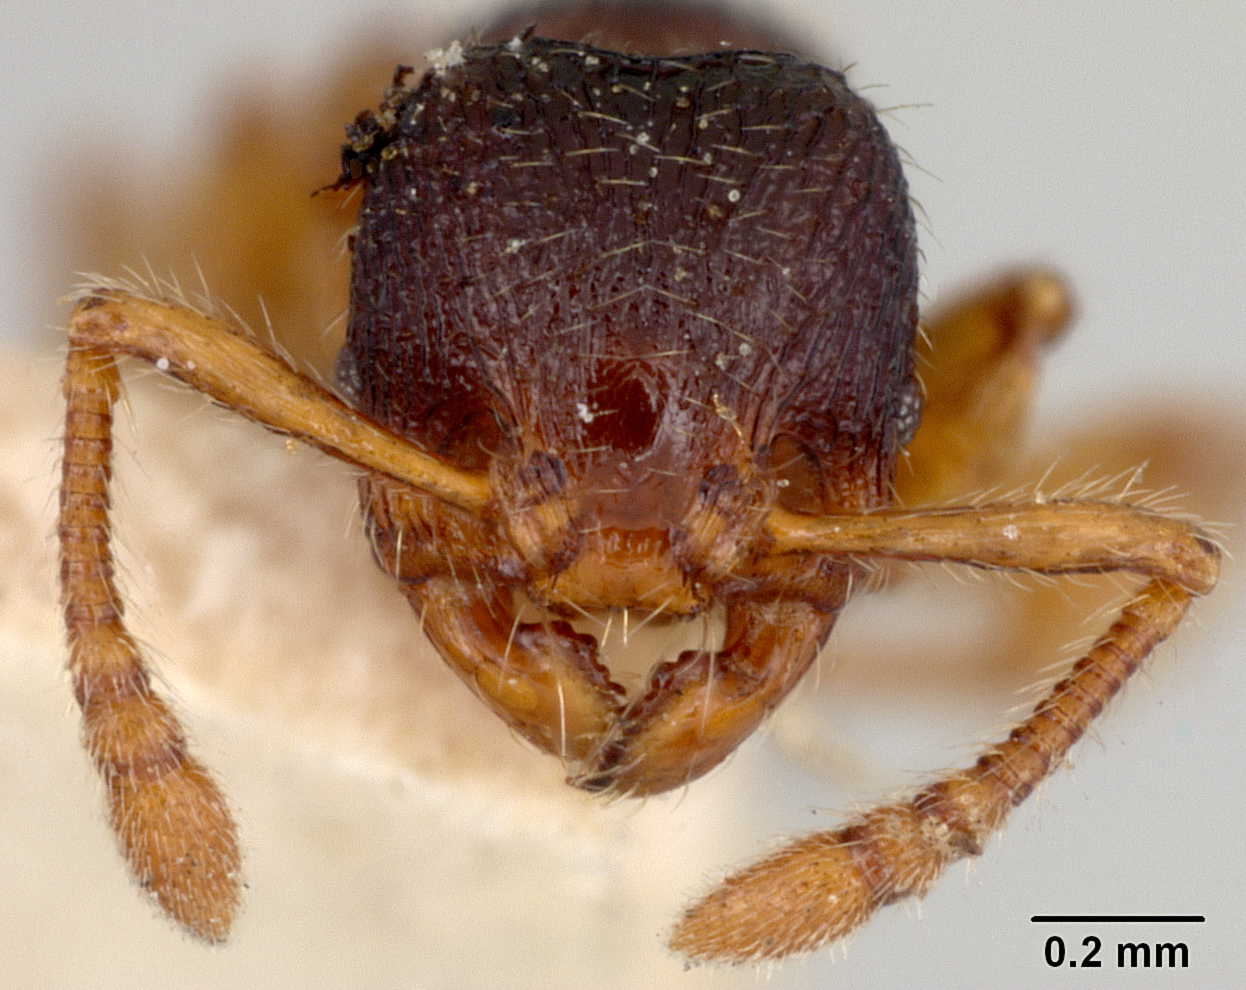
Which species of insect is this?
Myrmecina graminicola
